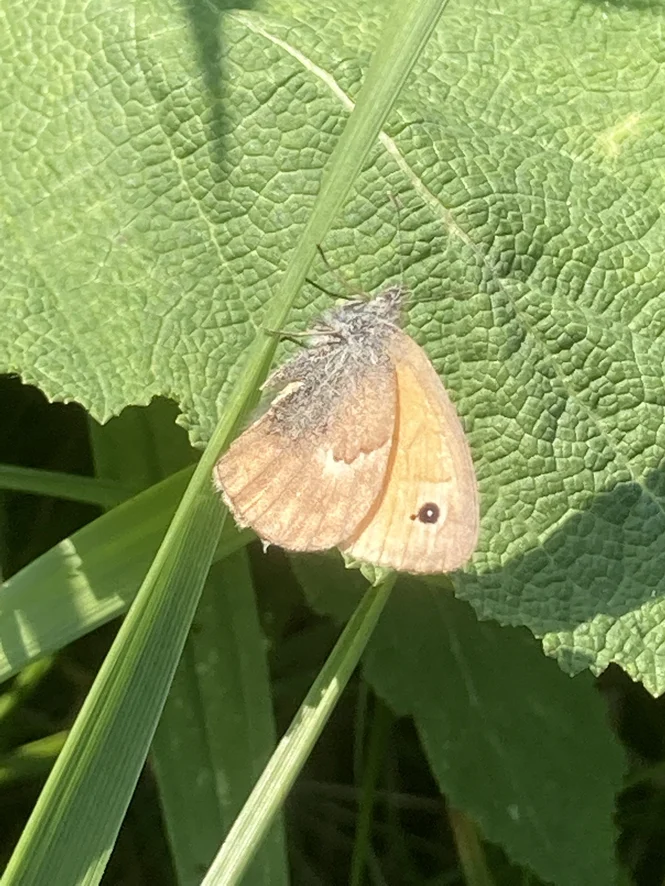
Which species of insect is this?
Coenonympha pamphilus
